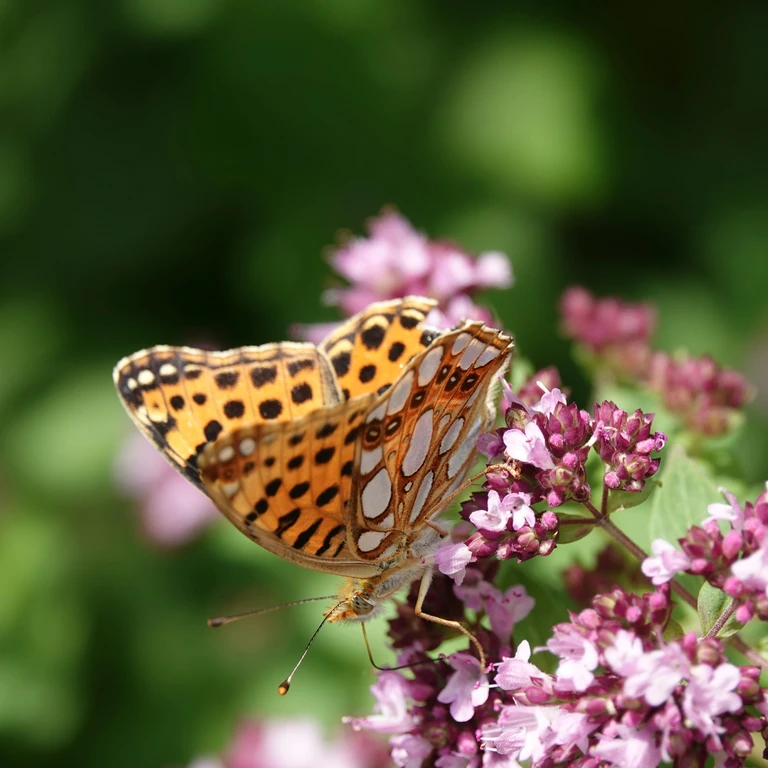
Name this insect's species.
Issoria lathonia
